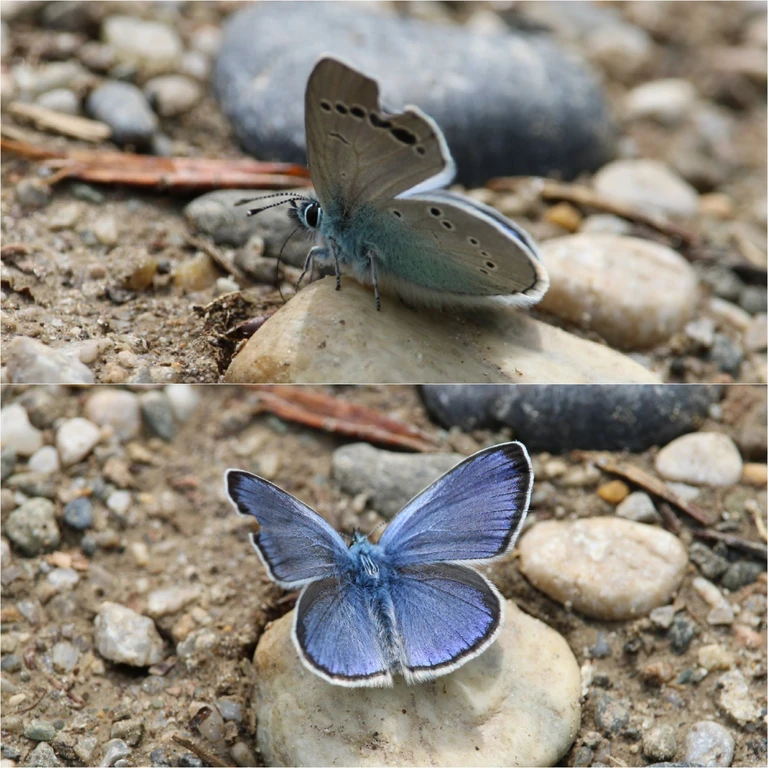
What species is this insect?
Glaucopsyche alexis
